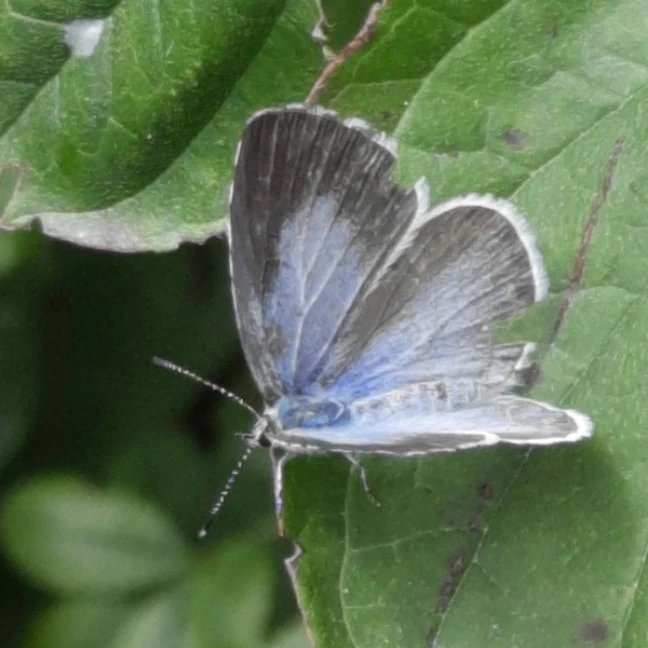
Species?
Celastrina argiolus
